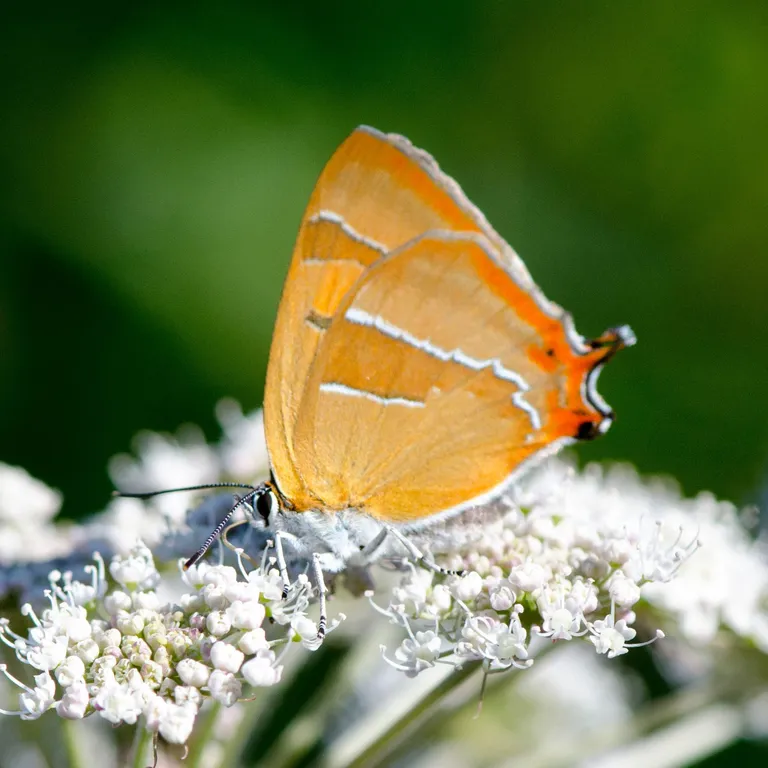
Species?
Thecla betulae
